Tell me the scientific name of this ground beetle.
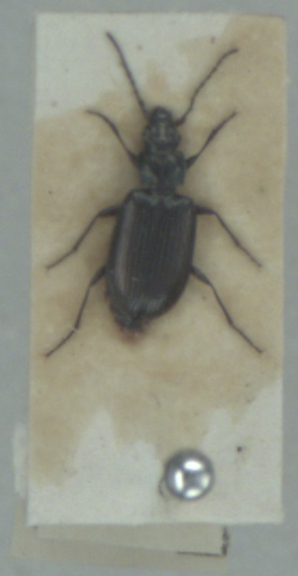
Bembidion prasinum
